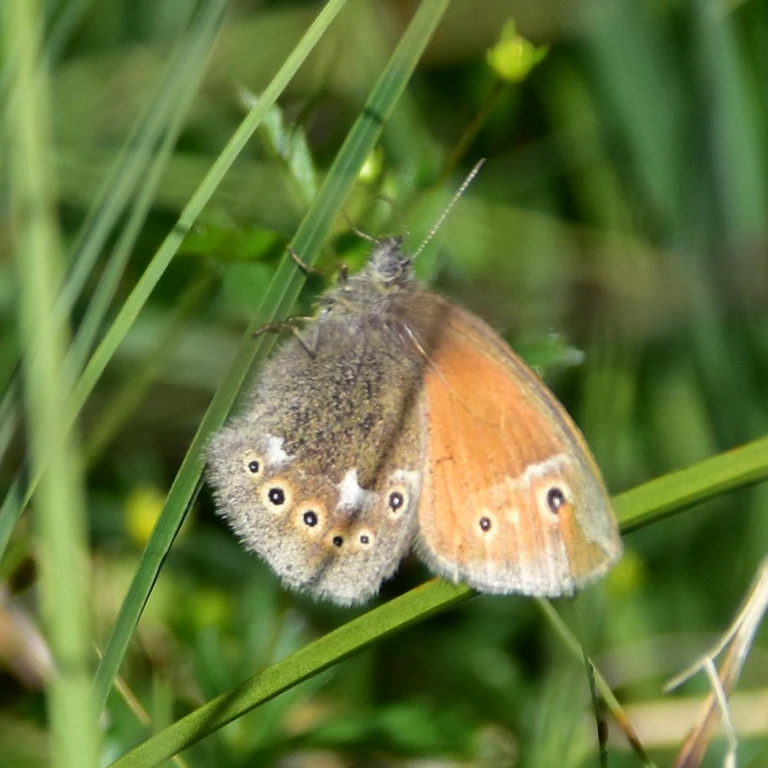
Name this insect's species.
Coenonympha tullia
